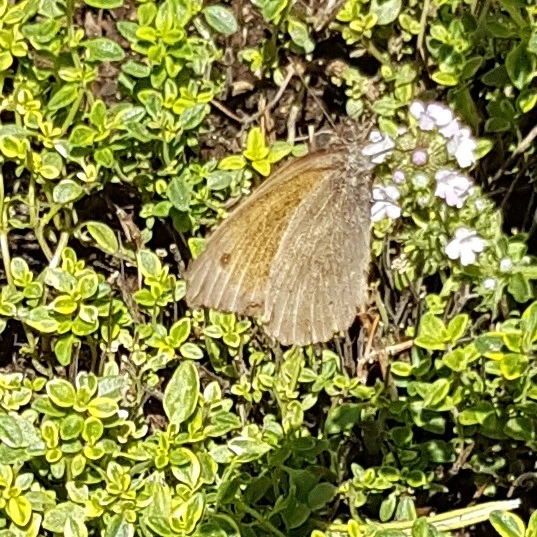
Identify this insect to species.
Maniola jurtina
